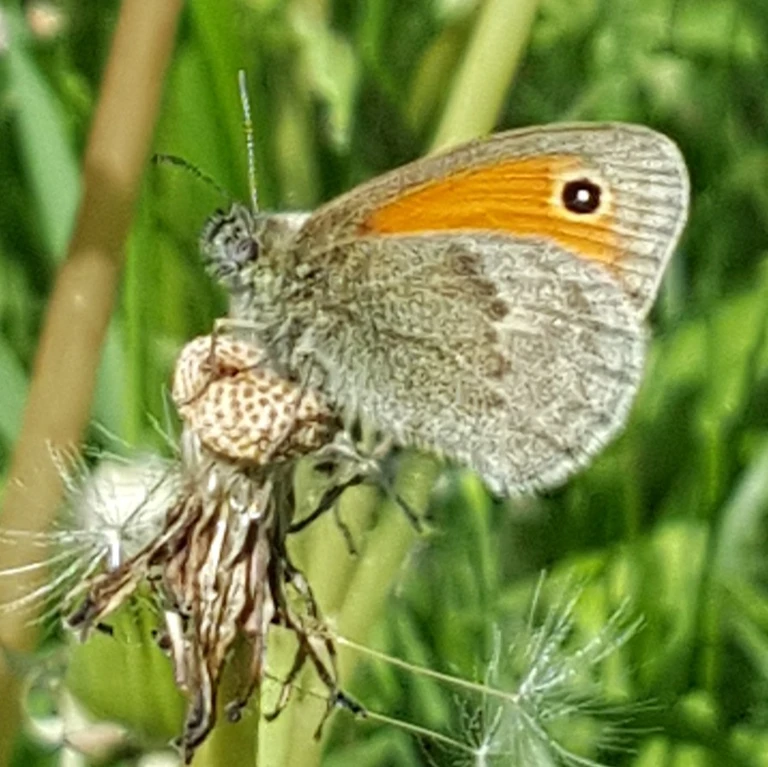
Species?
Coenonympha pamphilus
